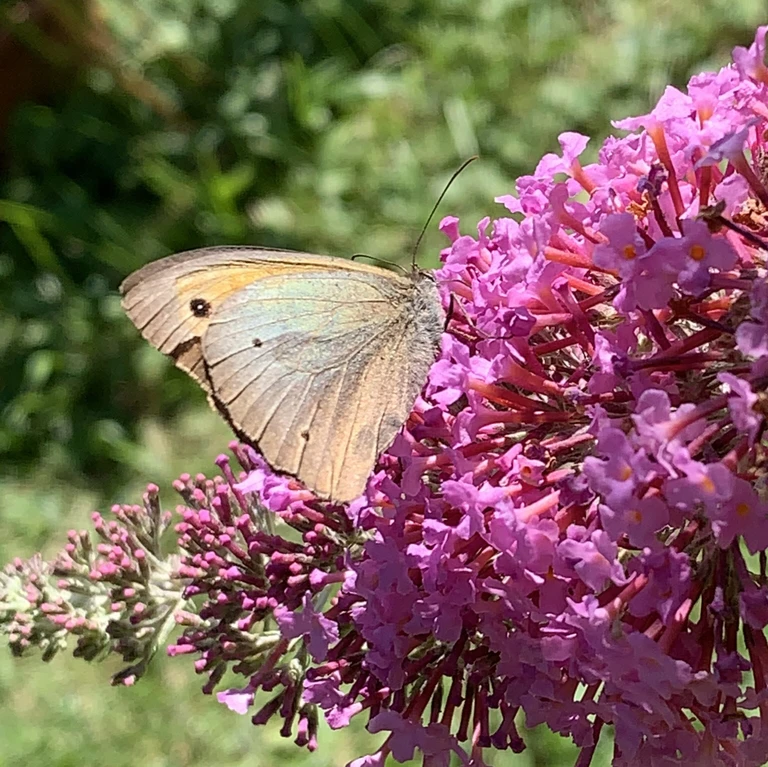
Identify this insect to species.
Maniola jurtina
